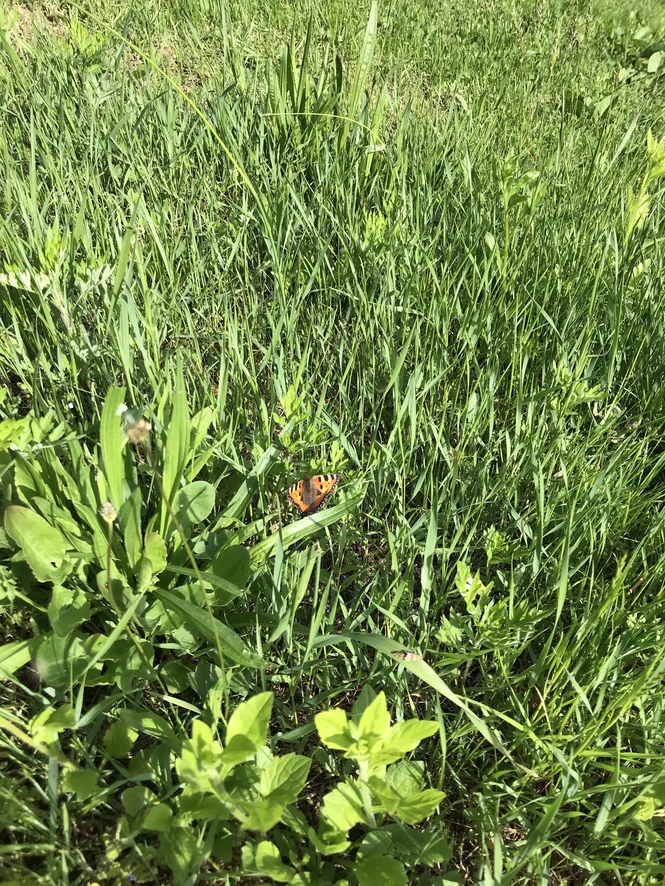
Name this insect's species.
Aglais urticae
